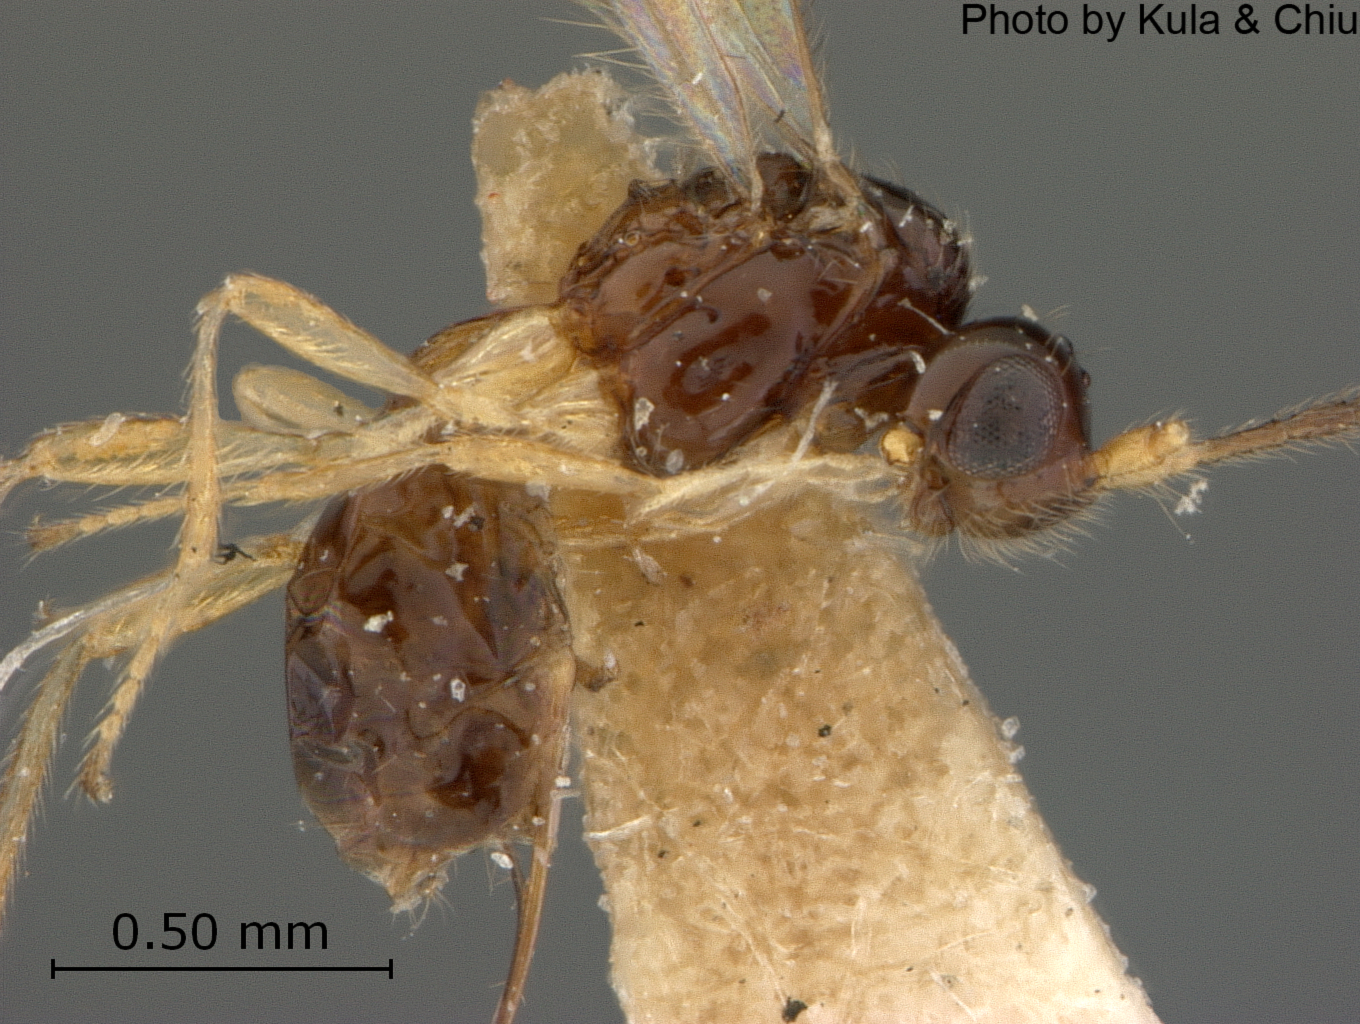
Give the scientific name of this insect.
Aspilota angusticornis
